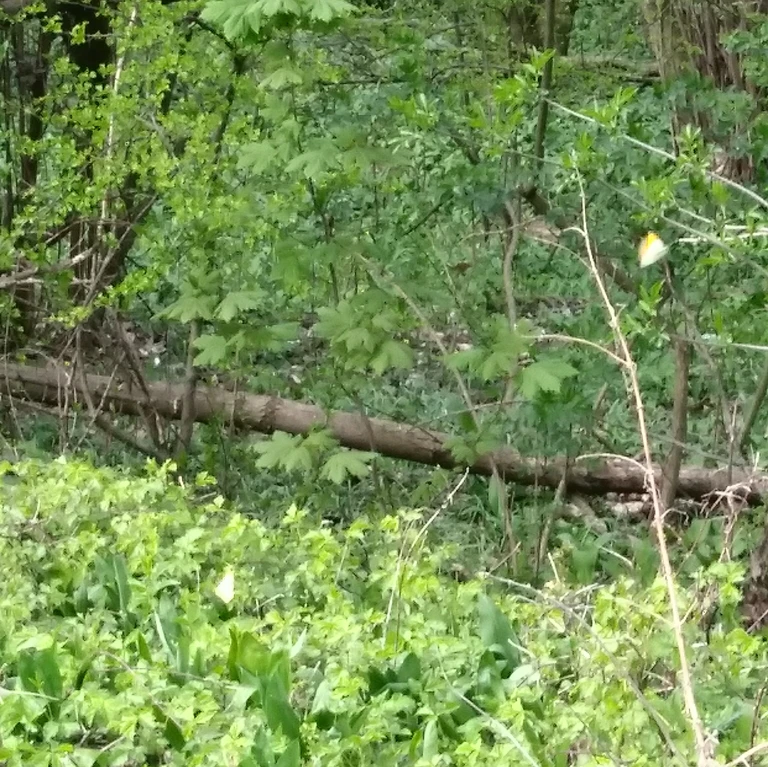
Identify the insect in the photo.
Anthocharis cardamines
